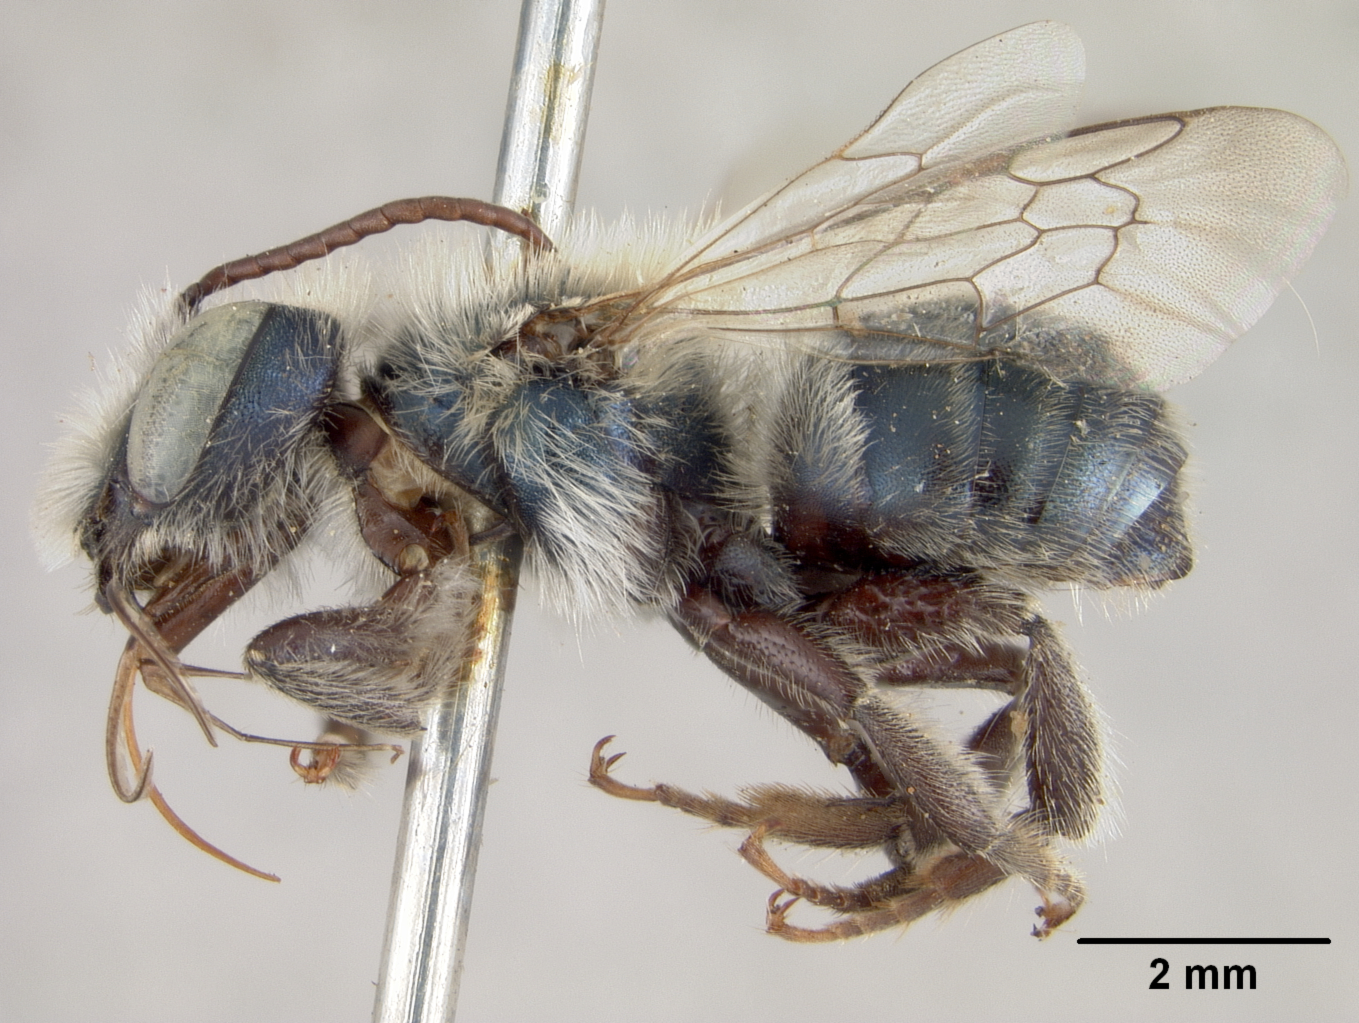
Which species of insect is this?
Osmia physariae
